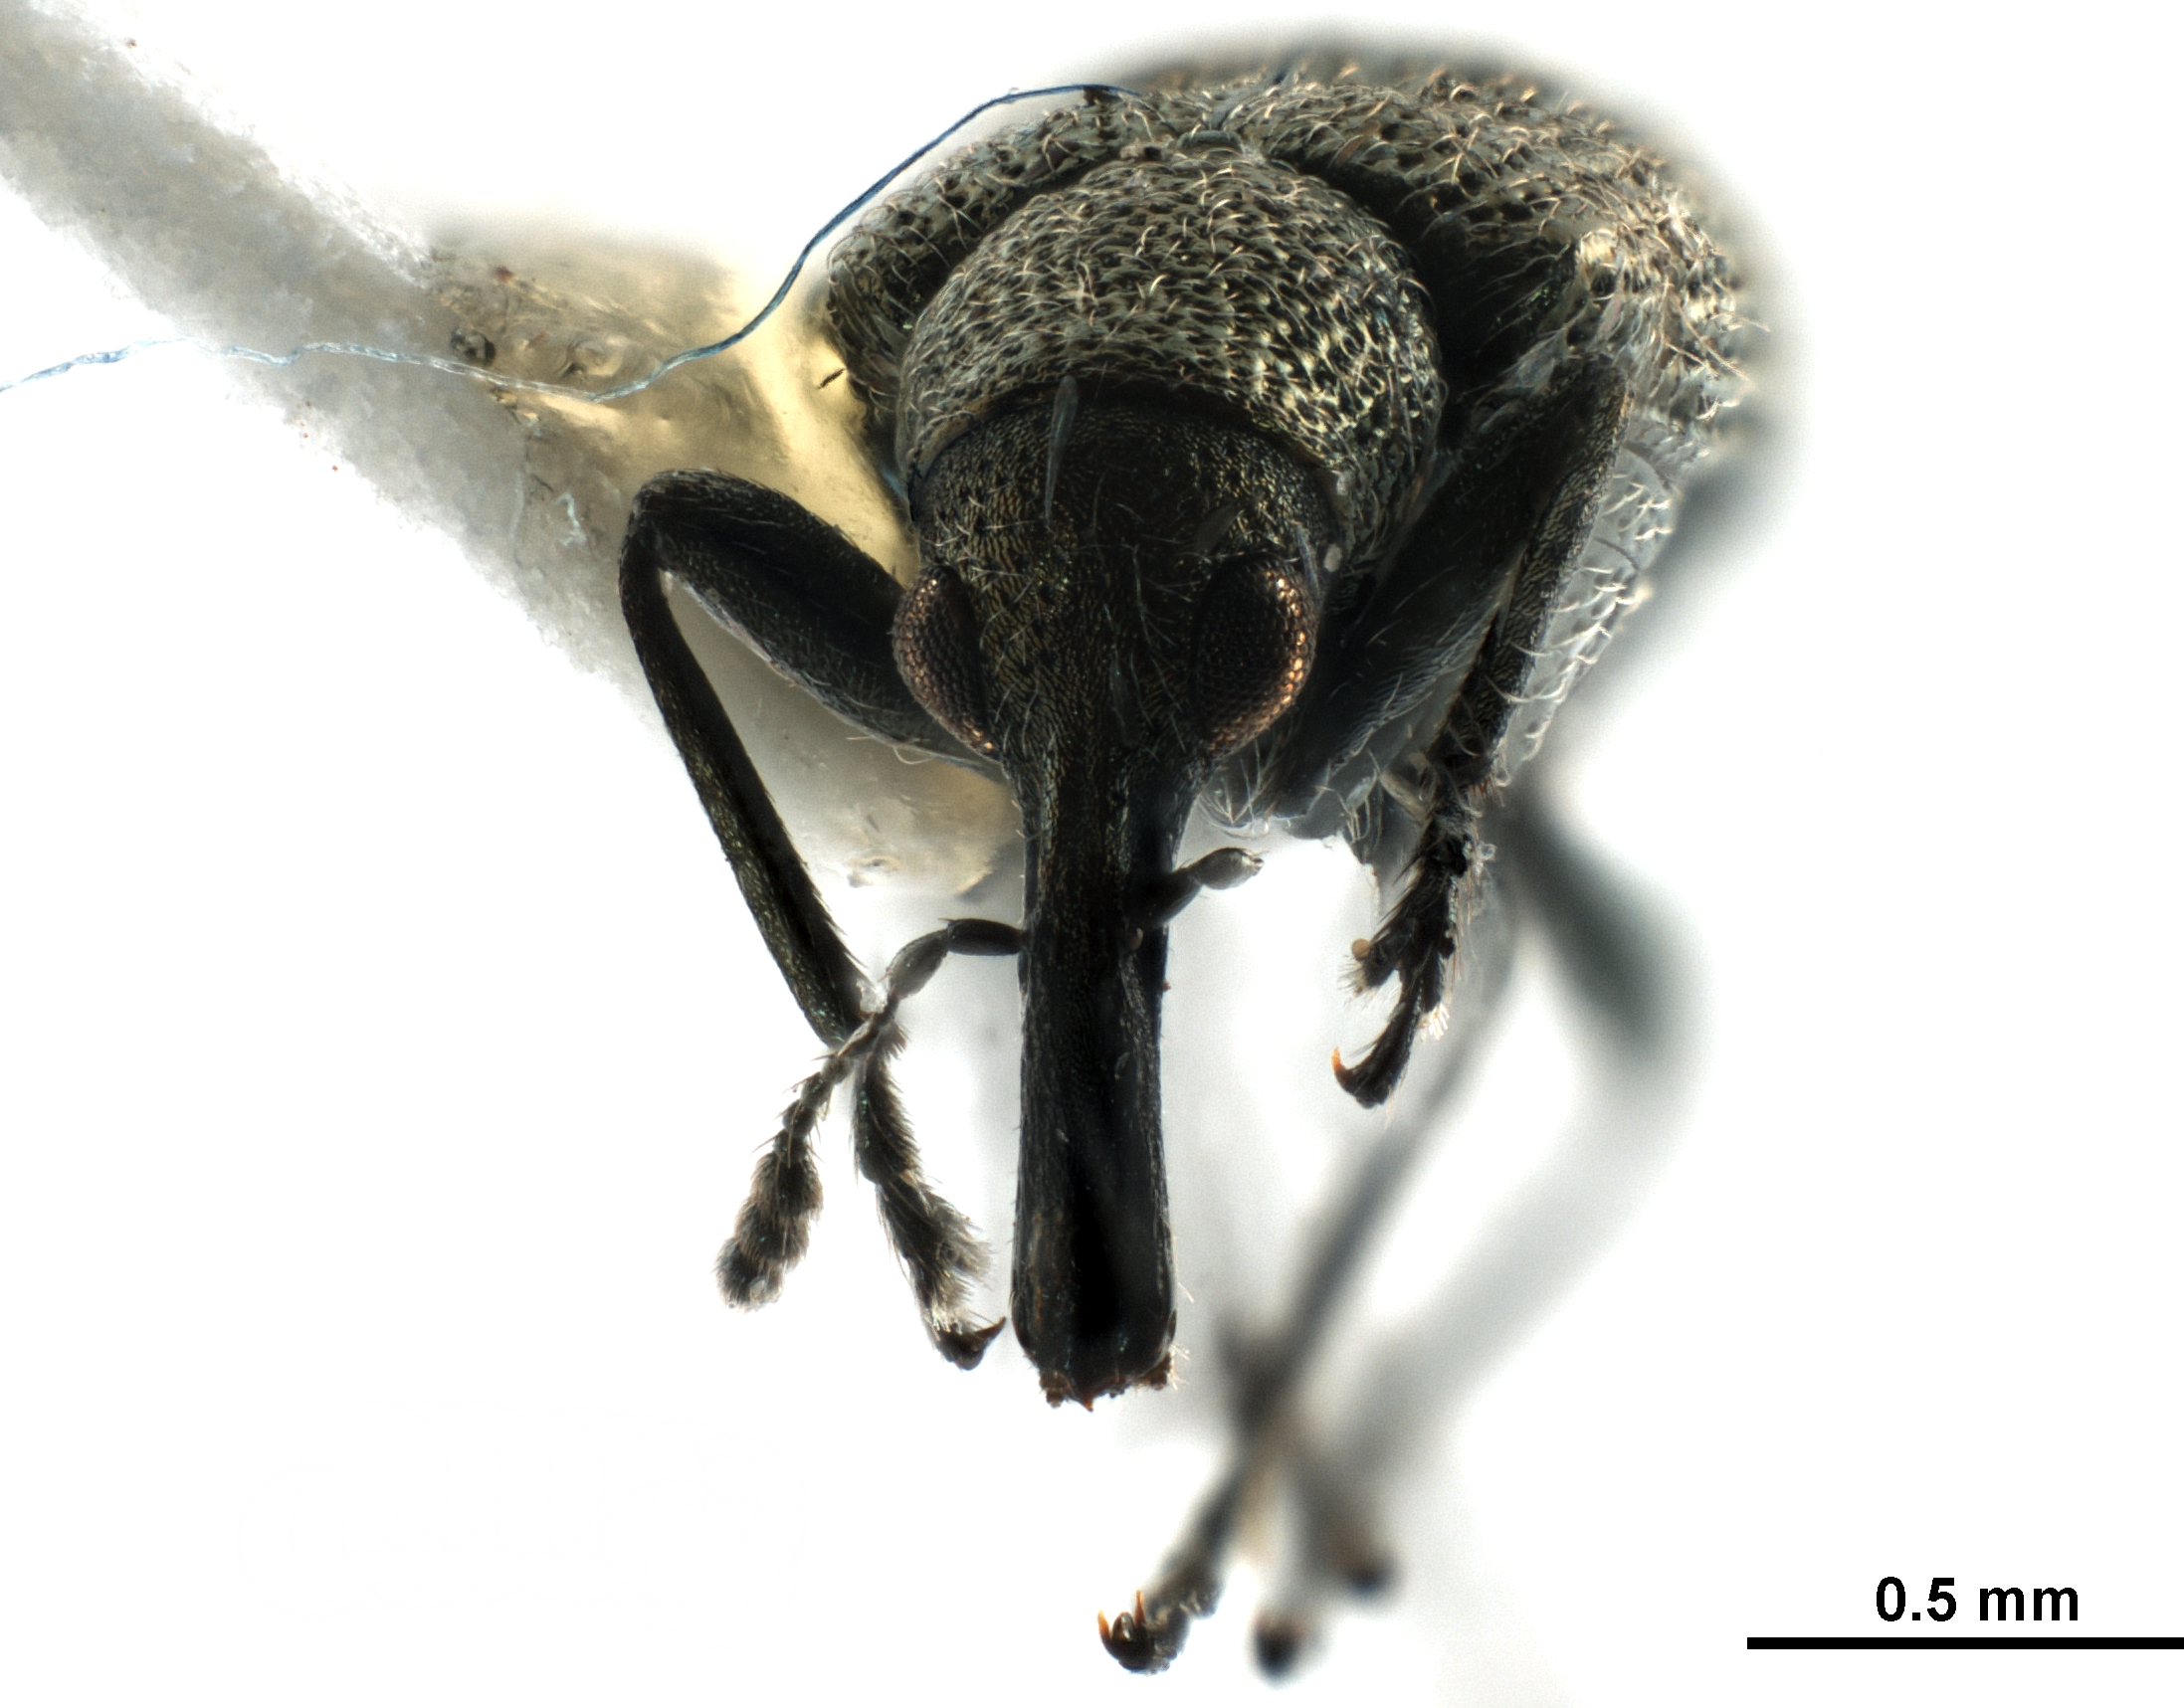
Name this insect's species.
Temnocerus aeratus
